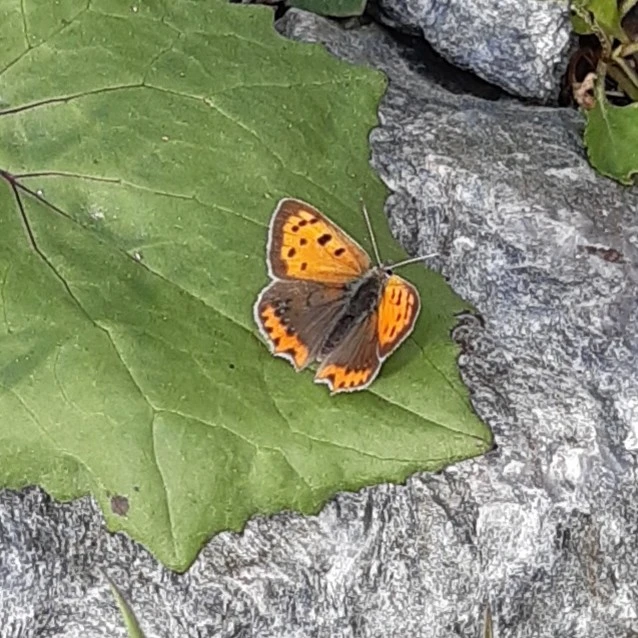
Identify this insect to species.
Lycaena phlaeas
